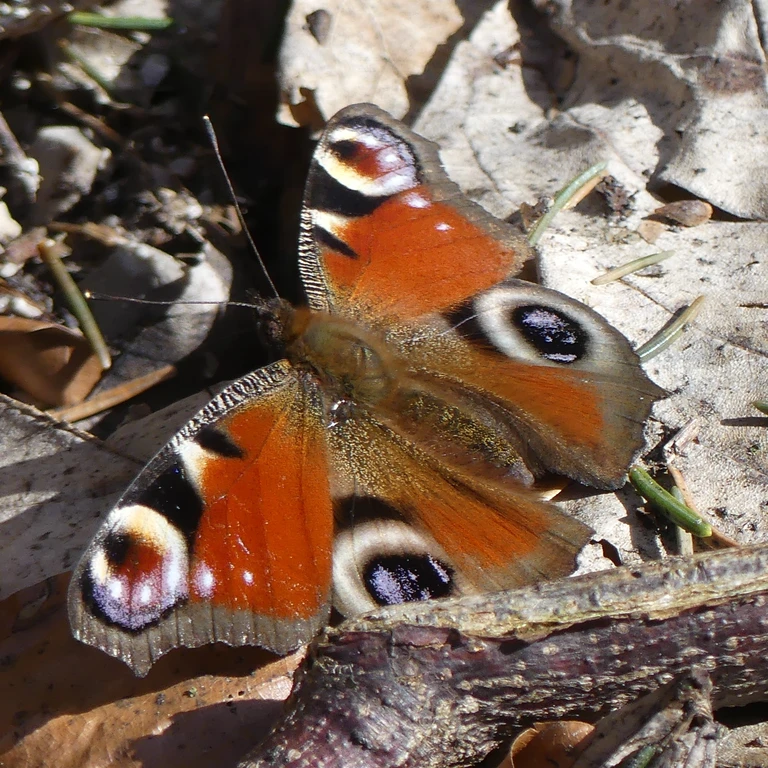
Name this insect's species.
Aglais io
